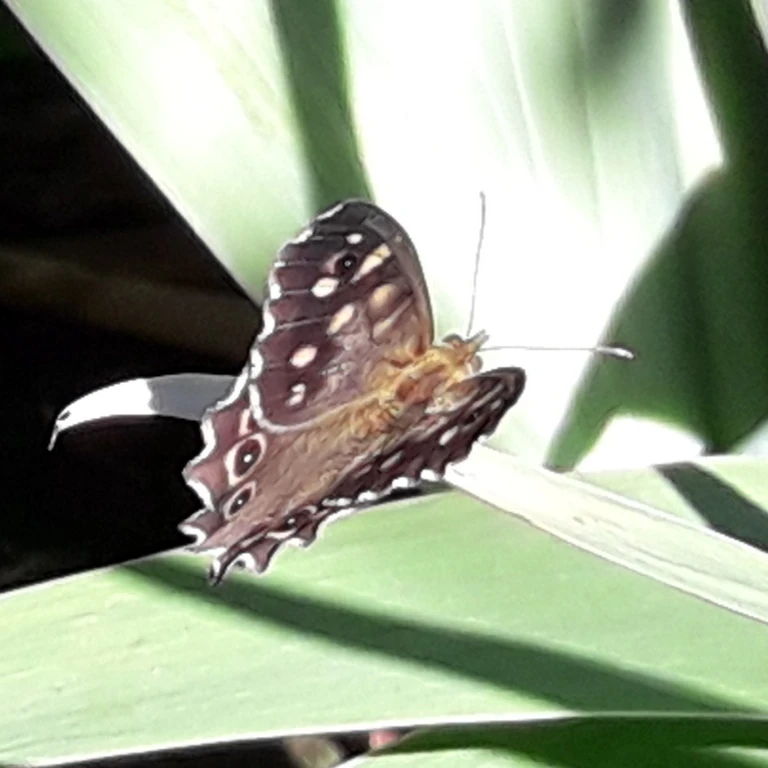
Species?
Pararge aegeria
